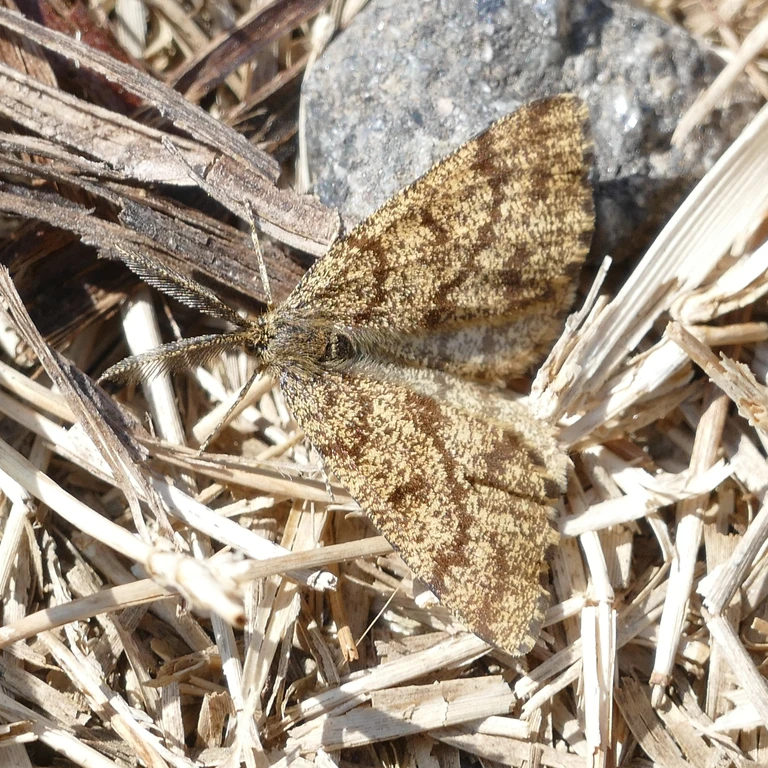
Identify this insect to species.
Ematurga atomaria
